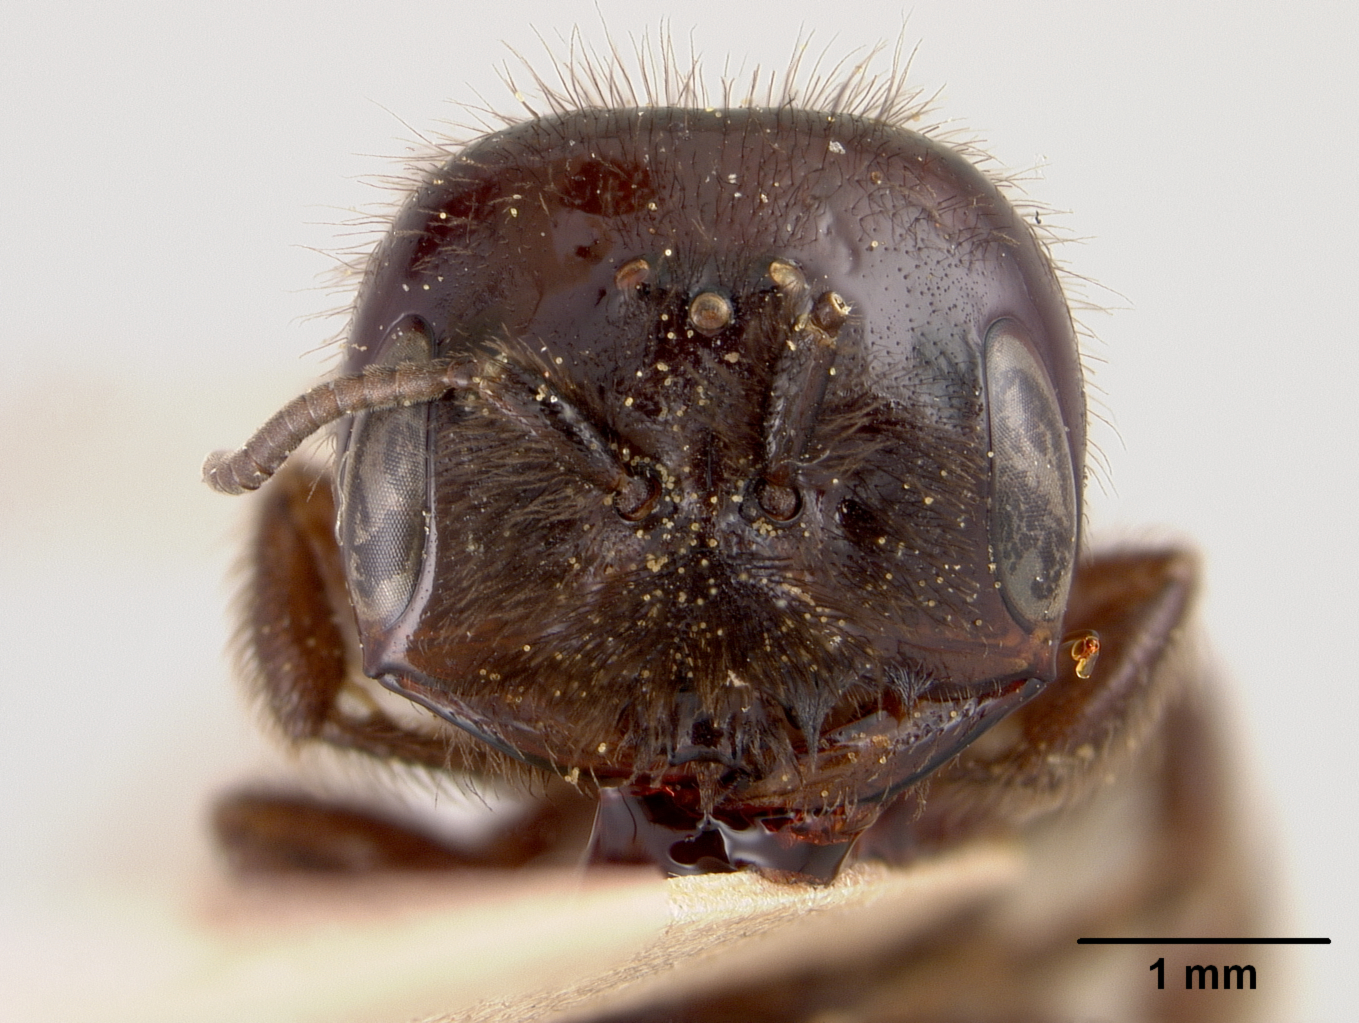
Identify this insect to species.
Panurgus dentipes
